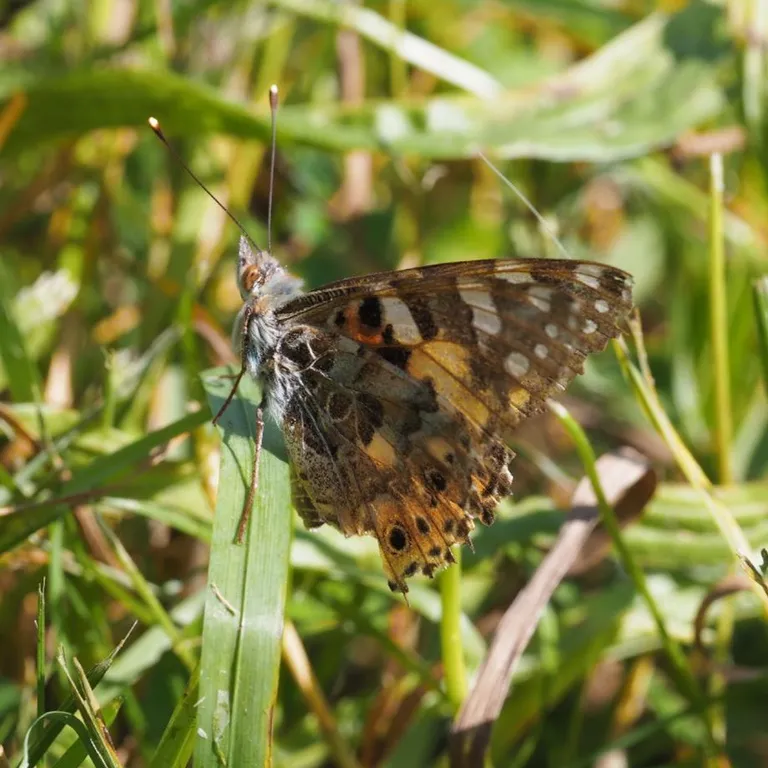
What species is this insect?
Vanessa cardui
